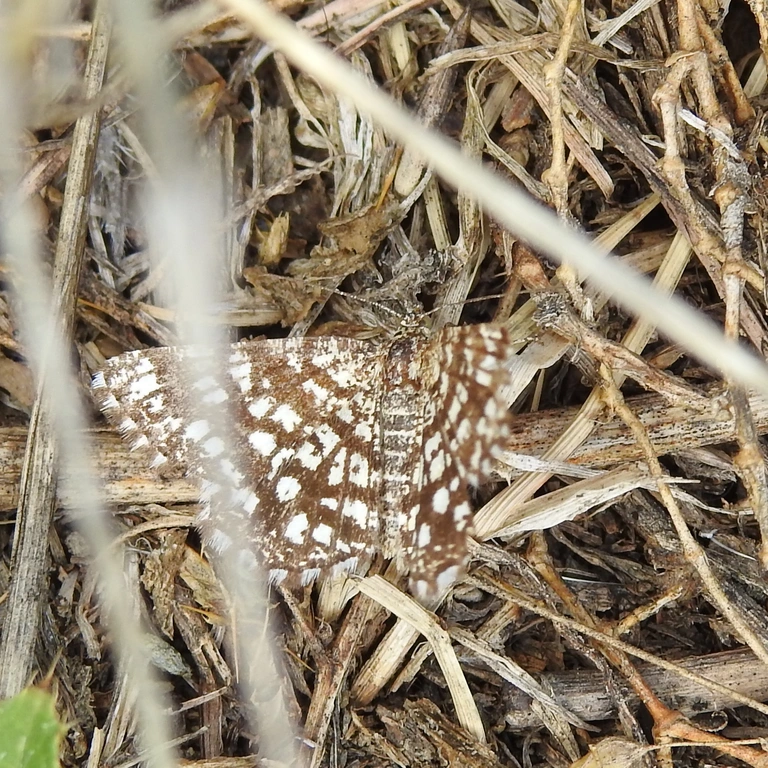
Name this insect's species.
Chiasmia clathrata
